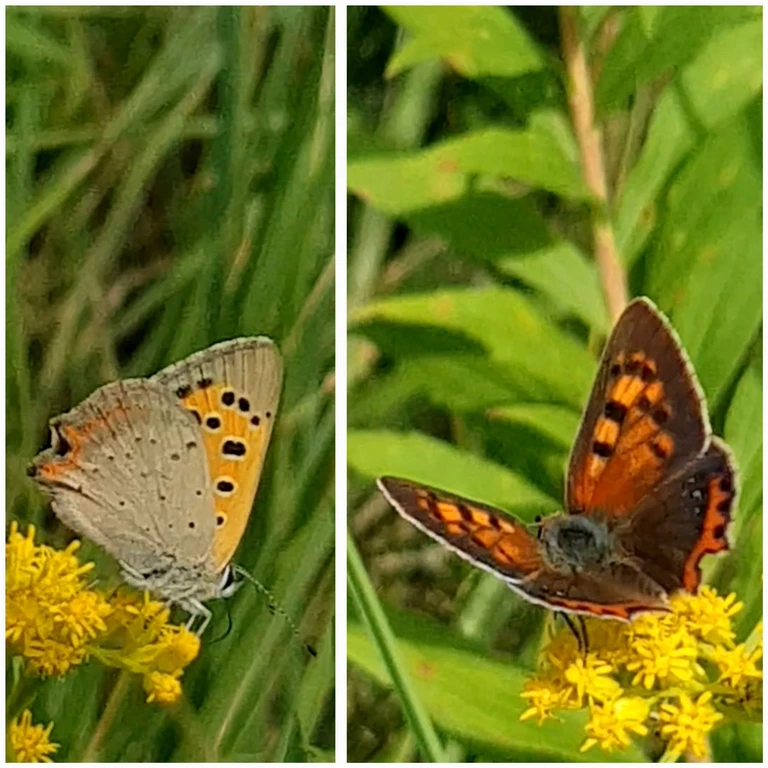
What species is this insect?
Lycaena phlaeas
